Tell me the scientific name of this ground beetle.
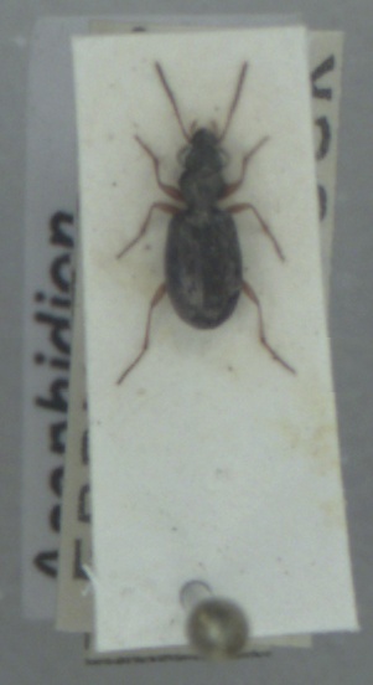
Asaphidion curtum
